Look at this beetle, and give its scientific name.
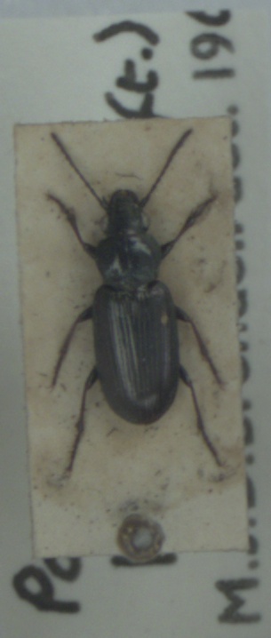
Pogonus littoralis
